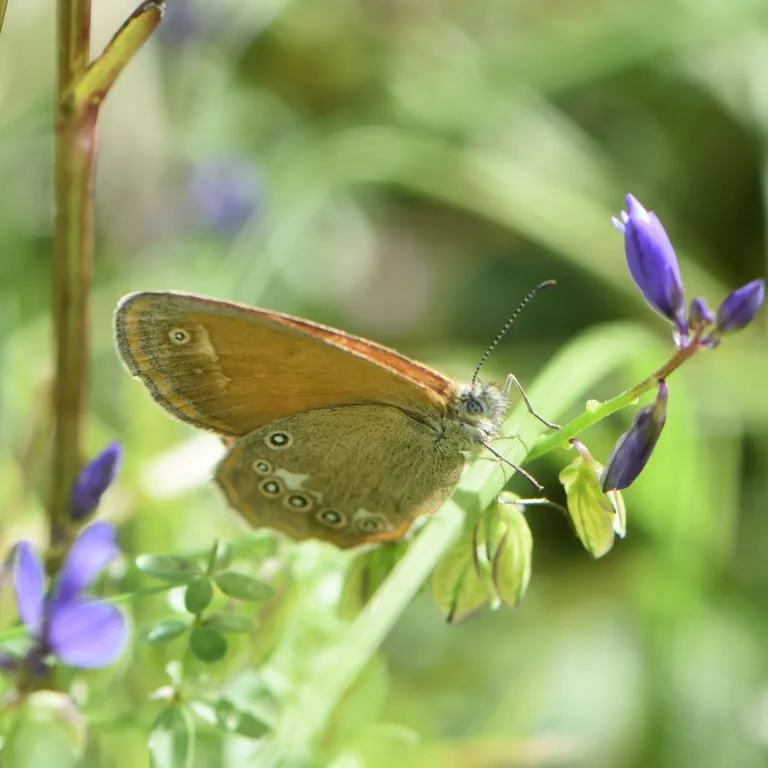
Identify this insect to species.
Coenonympha glycerion (also Coenonympha iphis)
